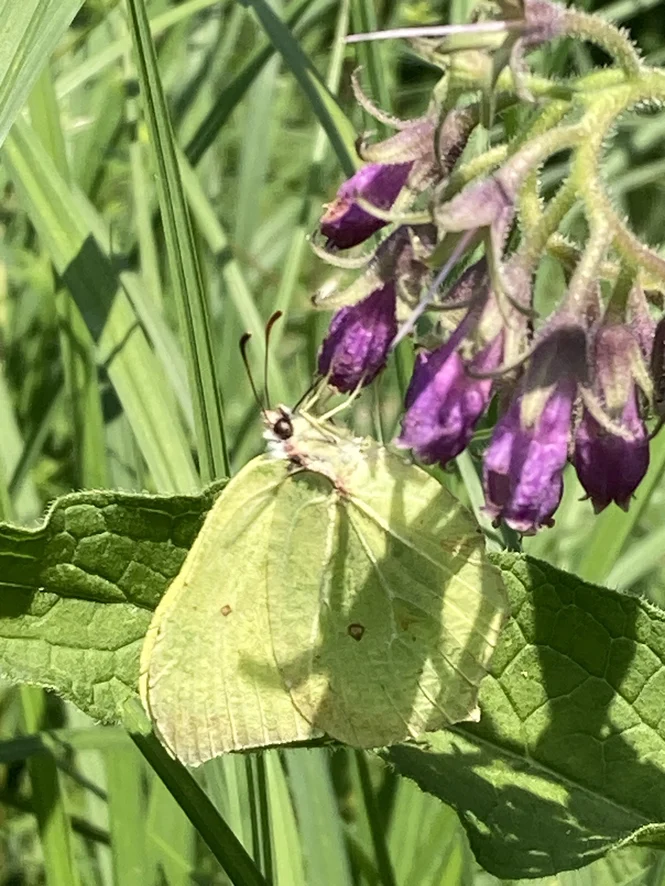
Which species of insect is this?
Gonepteryx rhamni
